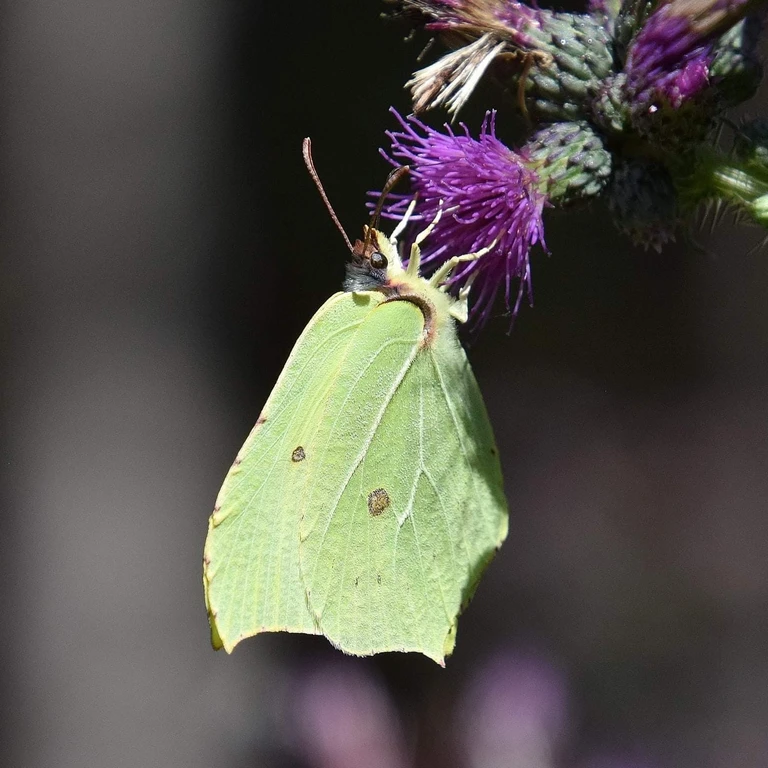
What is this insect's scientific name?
Gonepteryx rhamni
